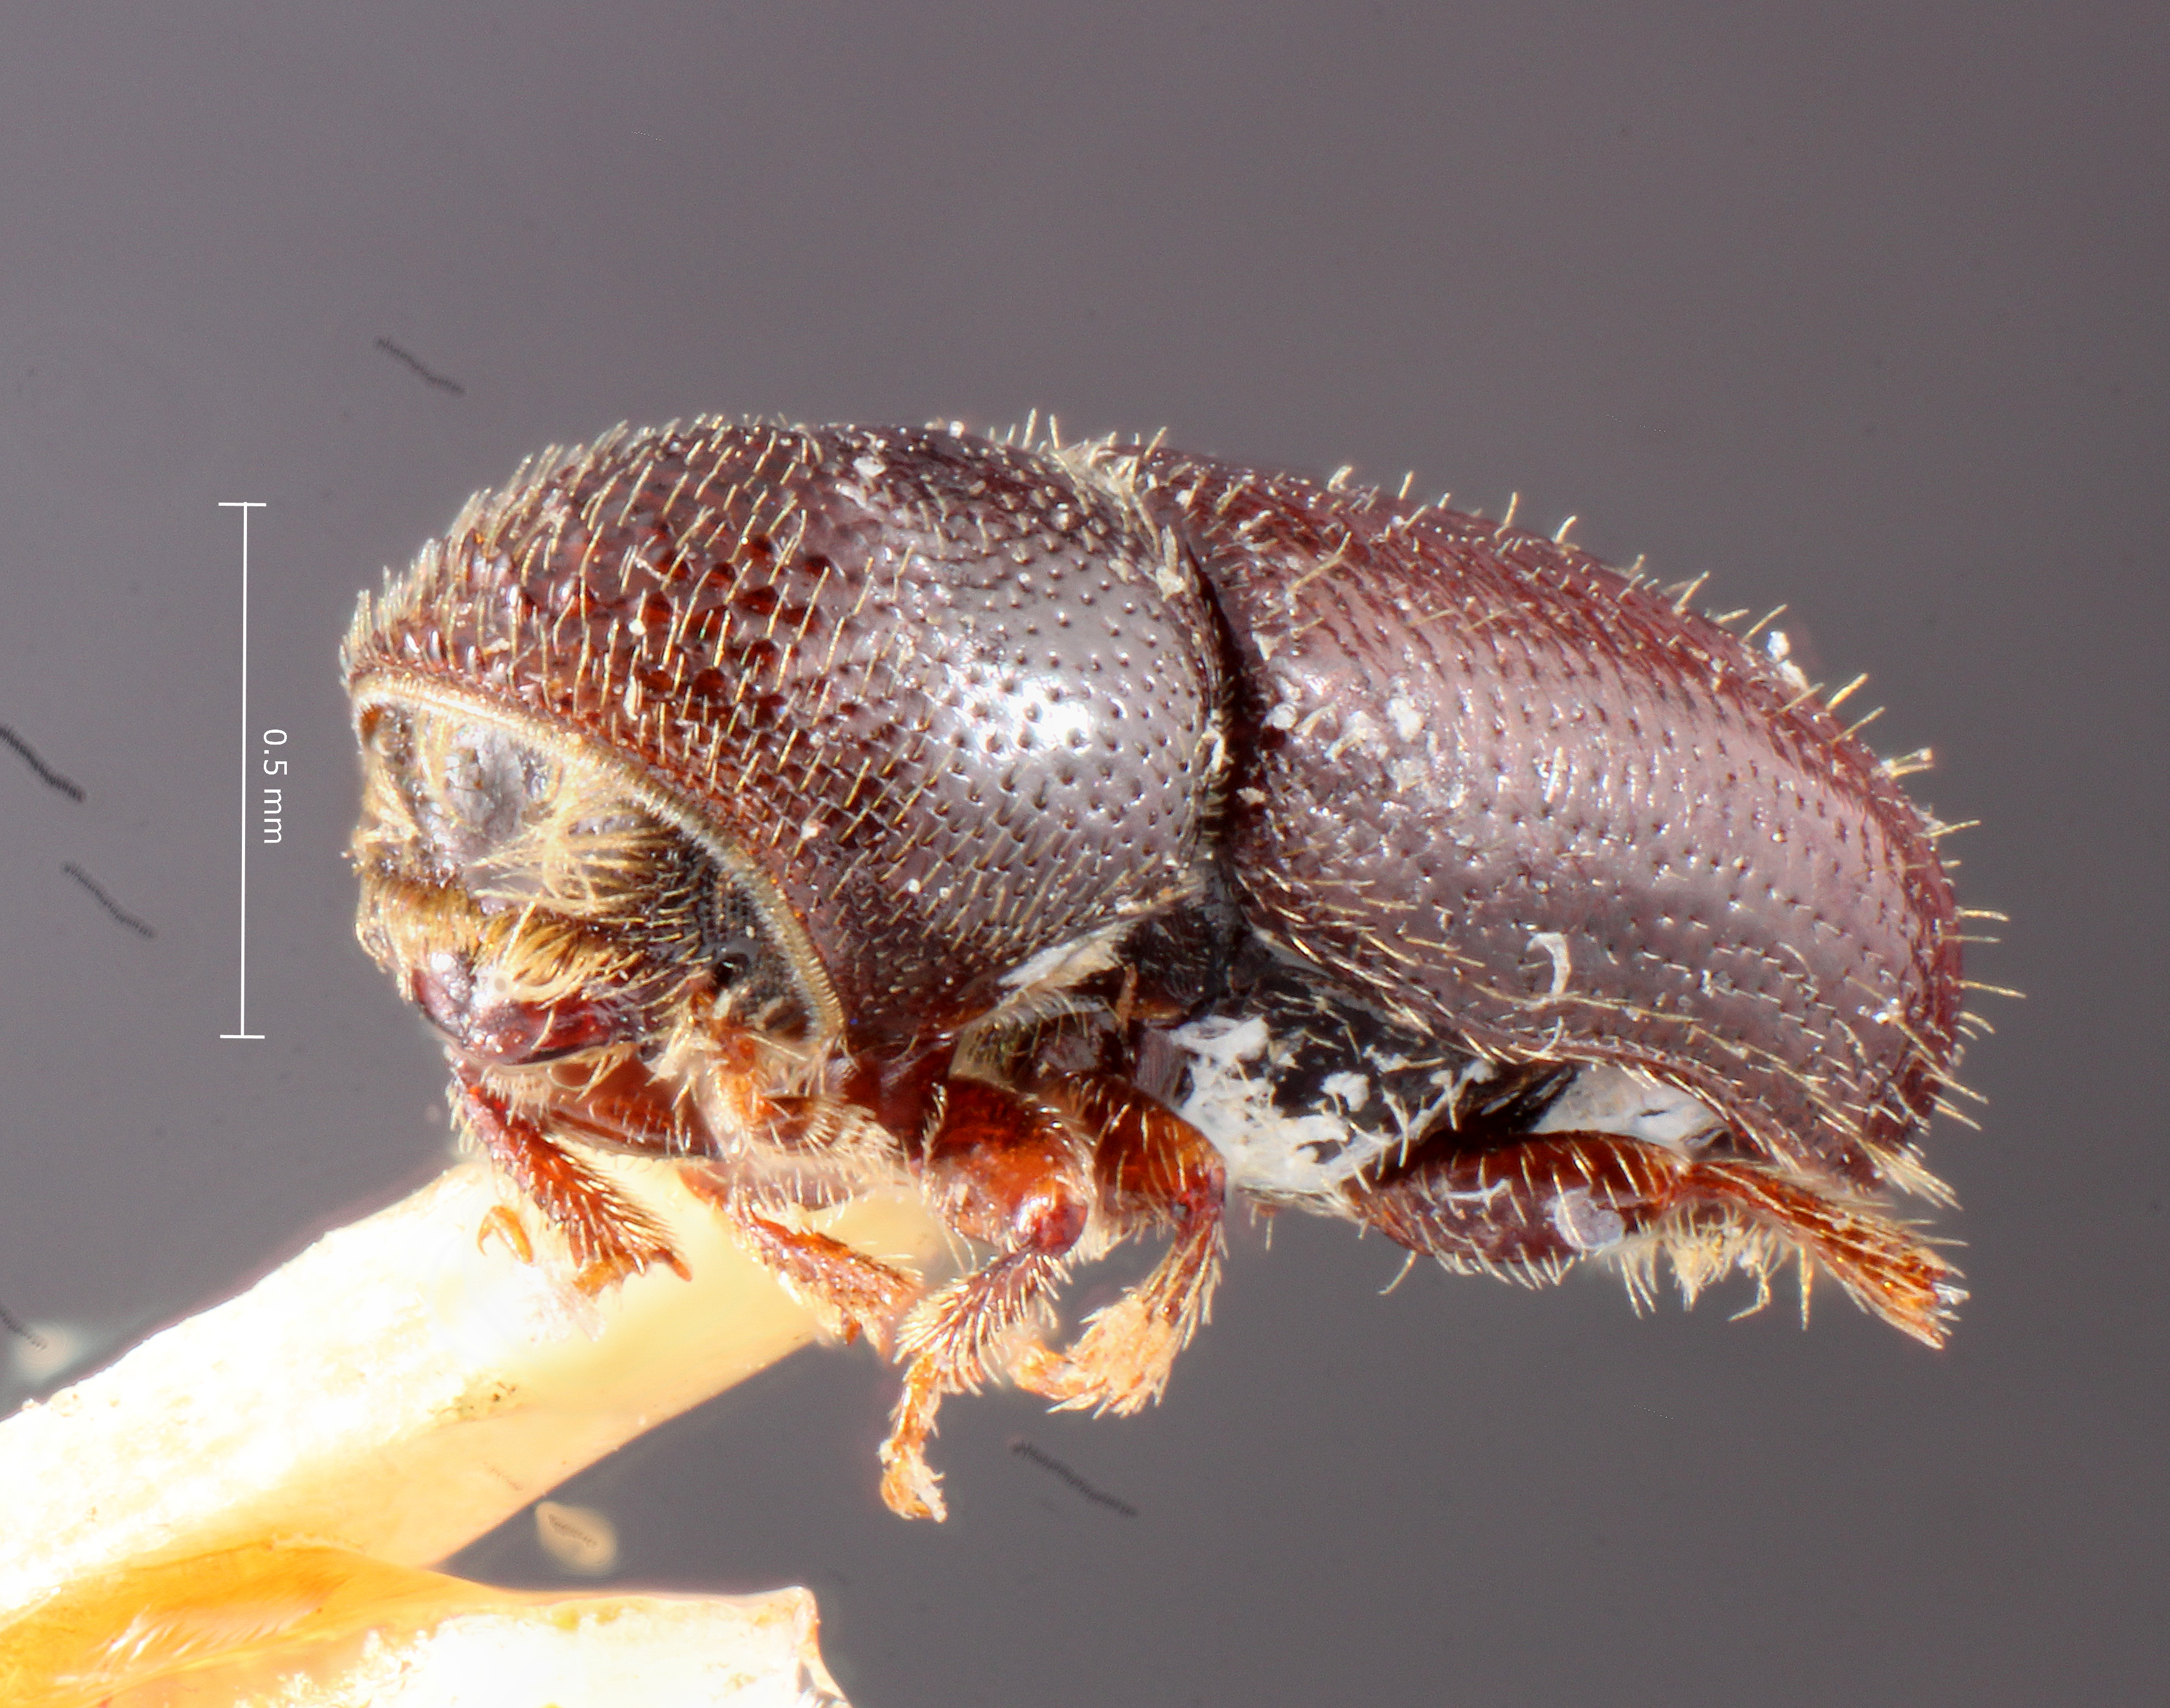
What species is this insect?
Pityophthorus pulchellus
